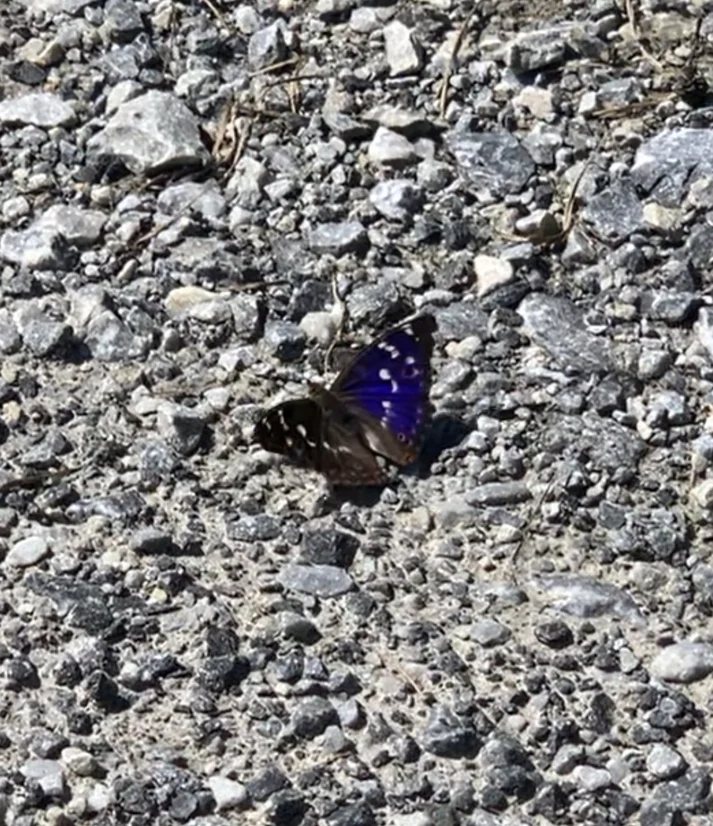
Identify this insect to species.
Apatura ilia
